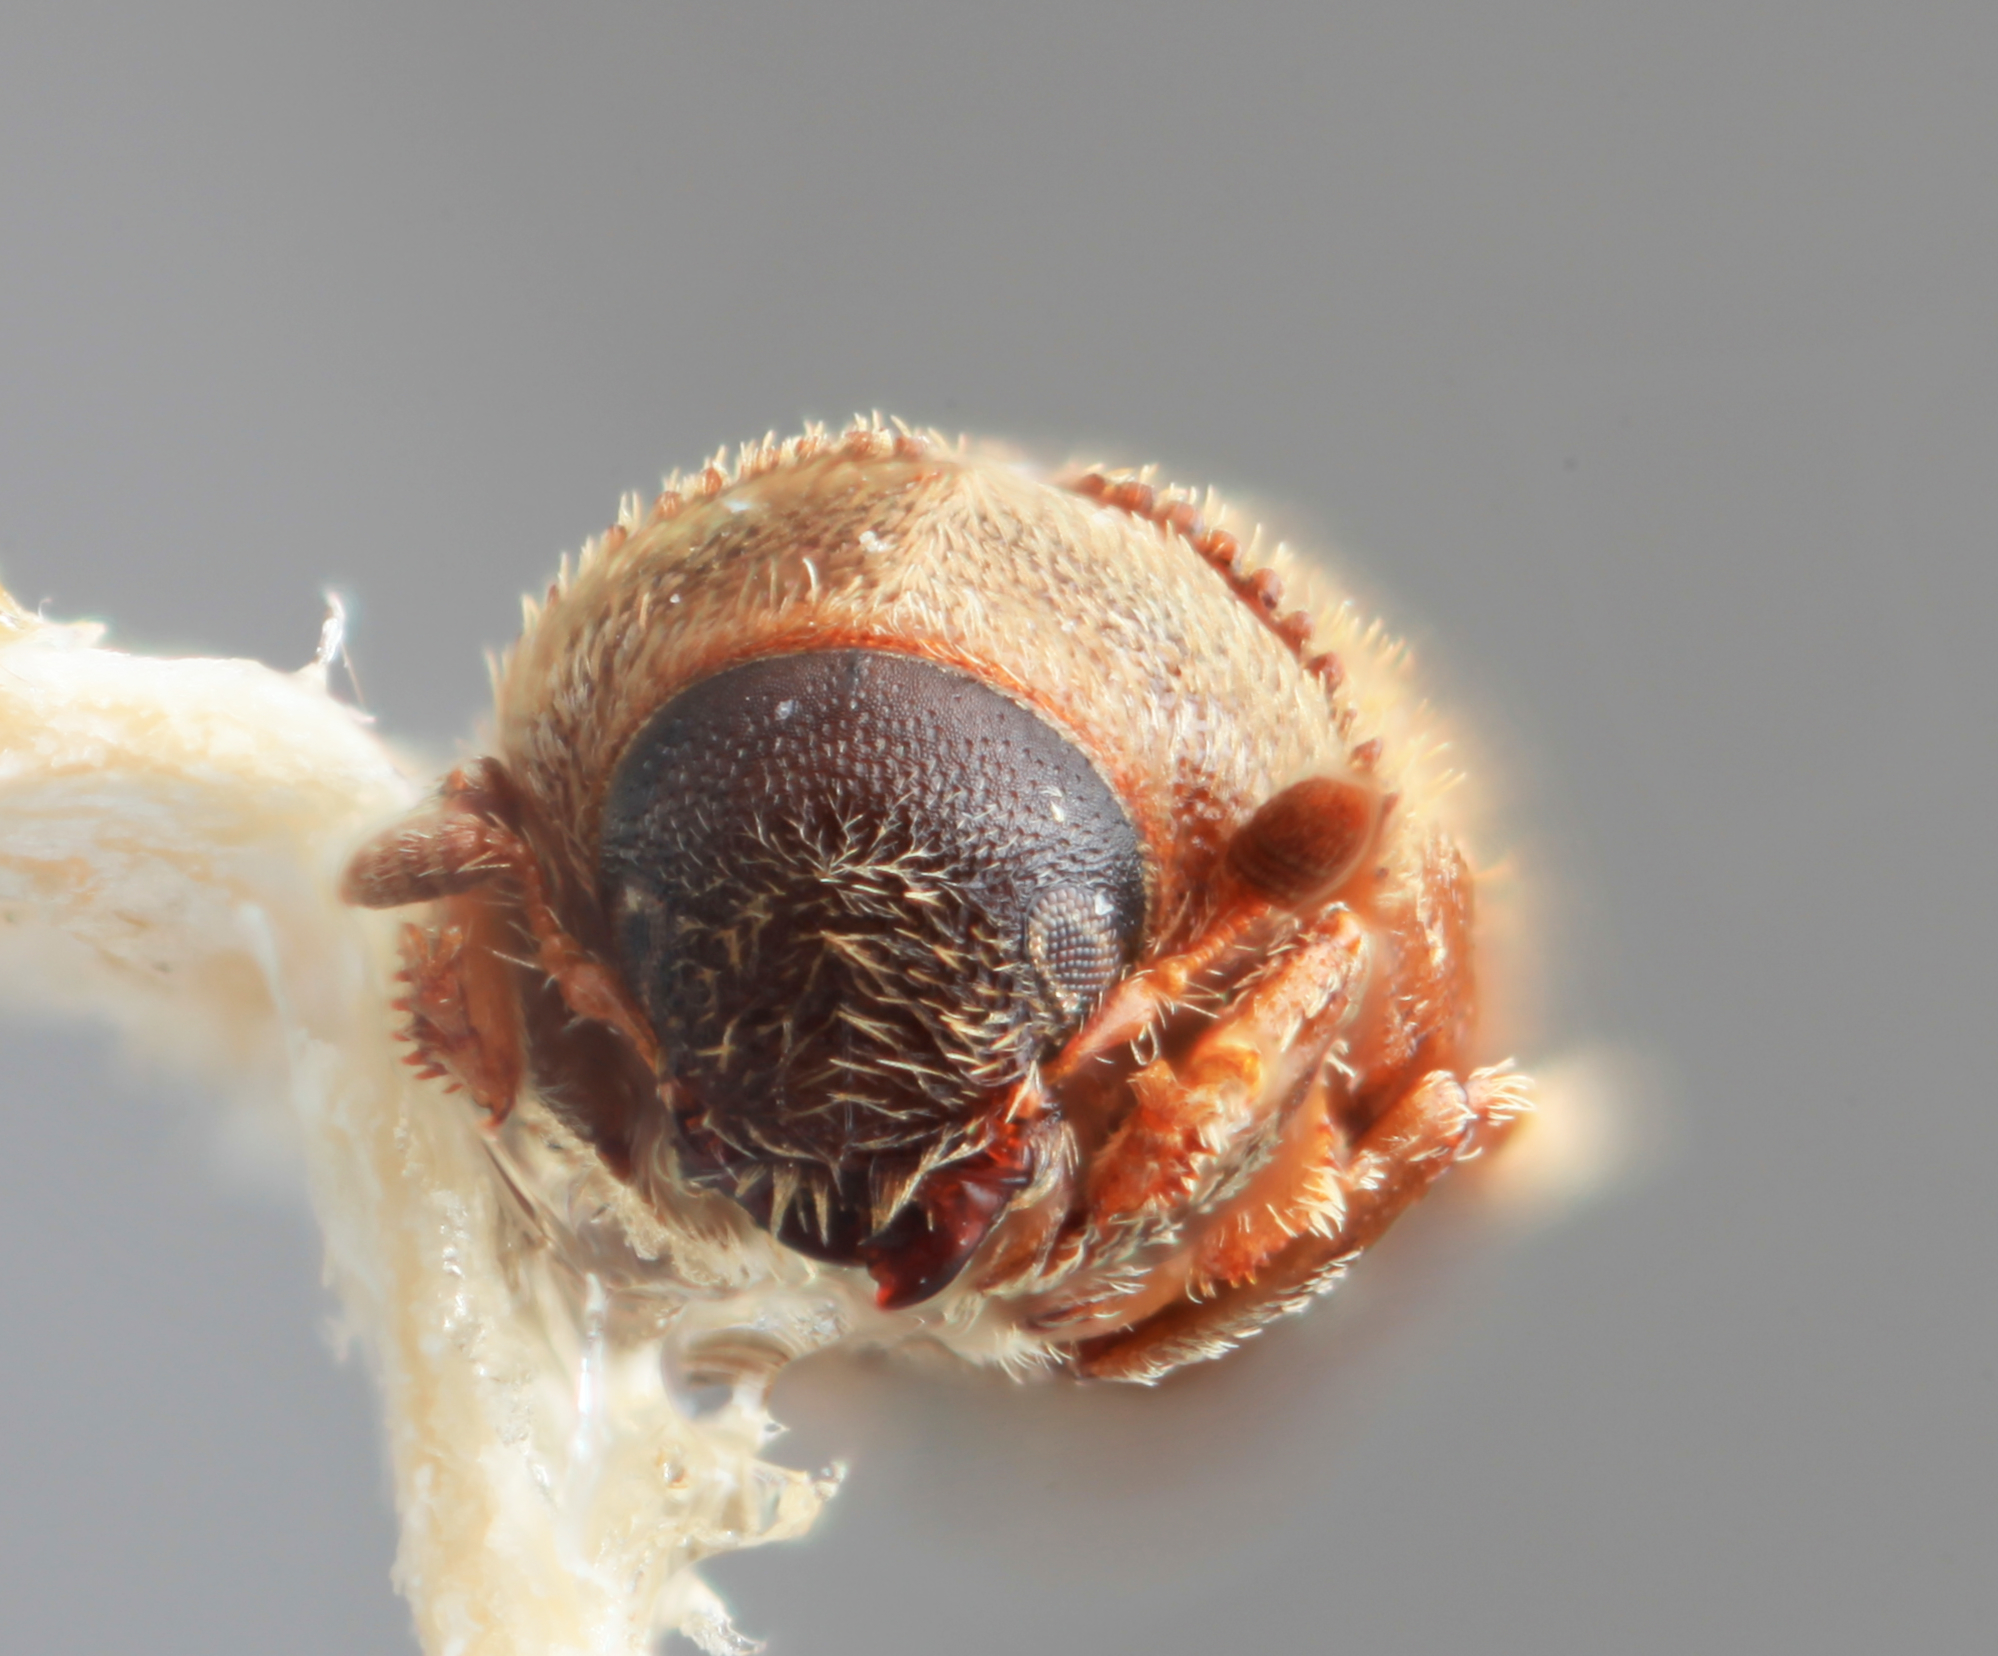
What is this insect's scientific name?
Pseudoxylechinus uniformis
